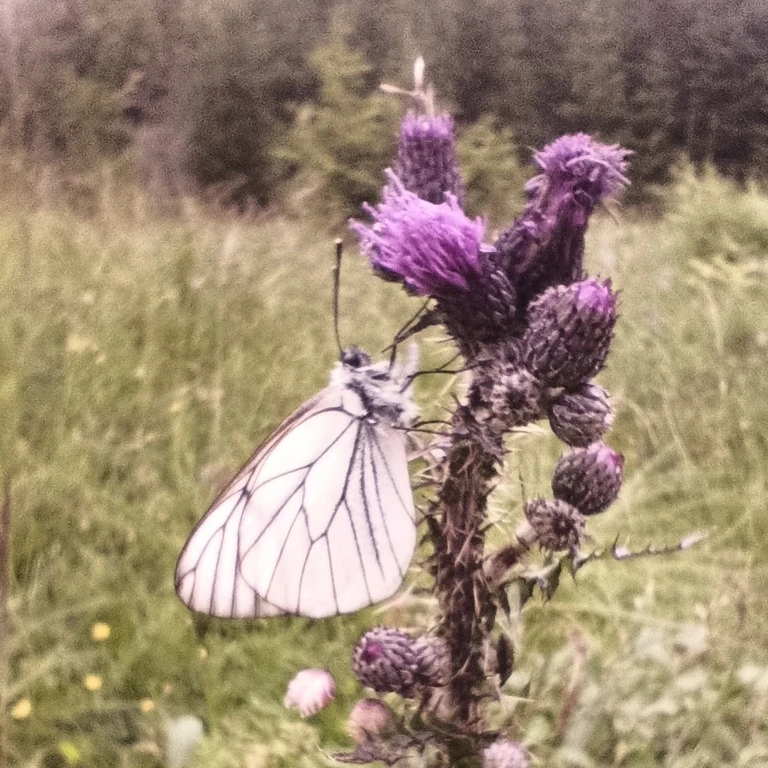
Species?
Aporia crataegi
